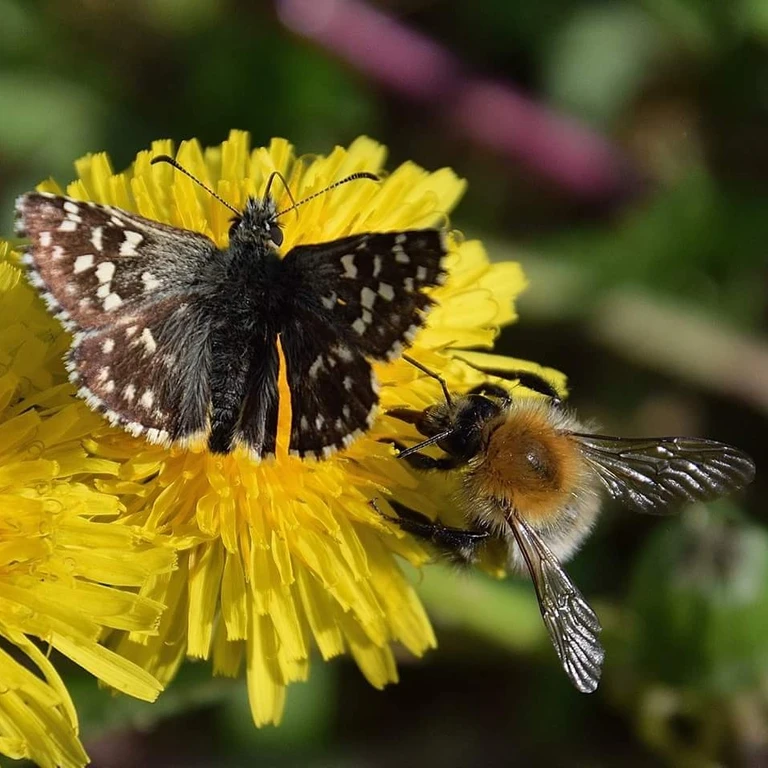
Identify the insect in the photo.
Pyrgus malvae
